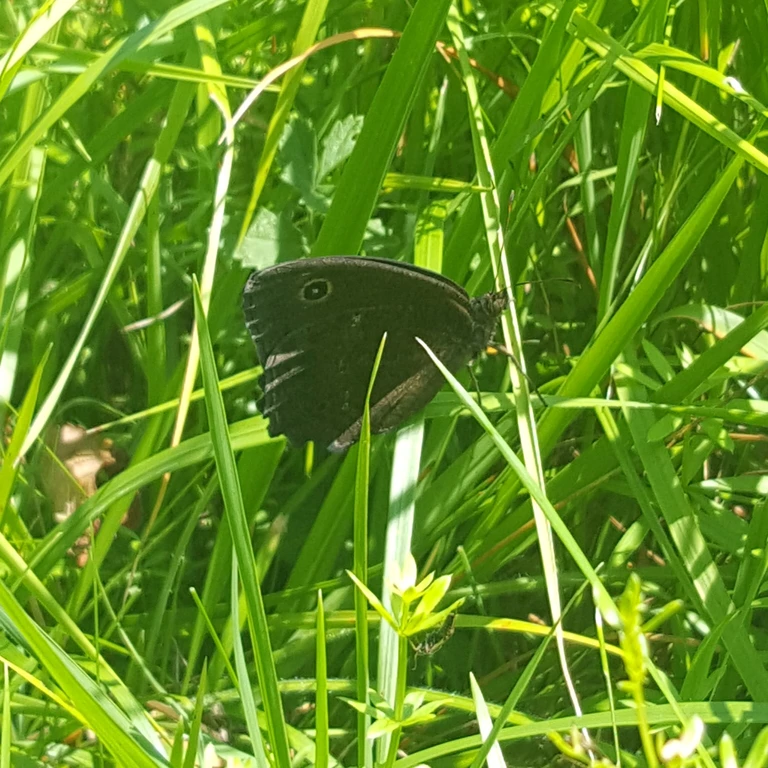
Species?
Minois dryas
